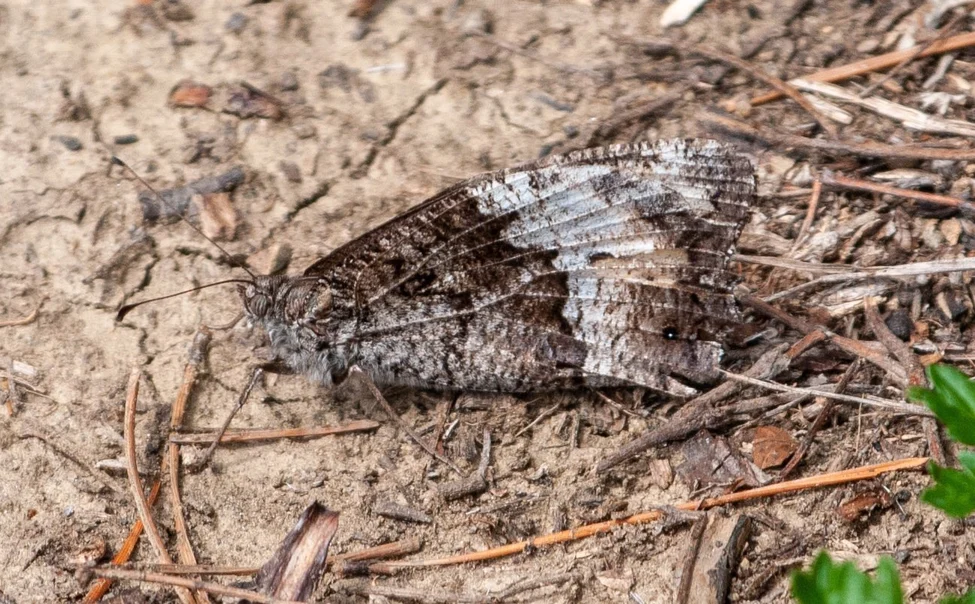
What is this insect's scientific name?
Hipparchia fagi
